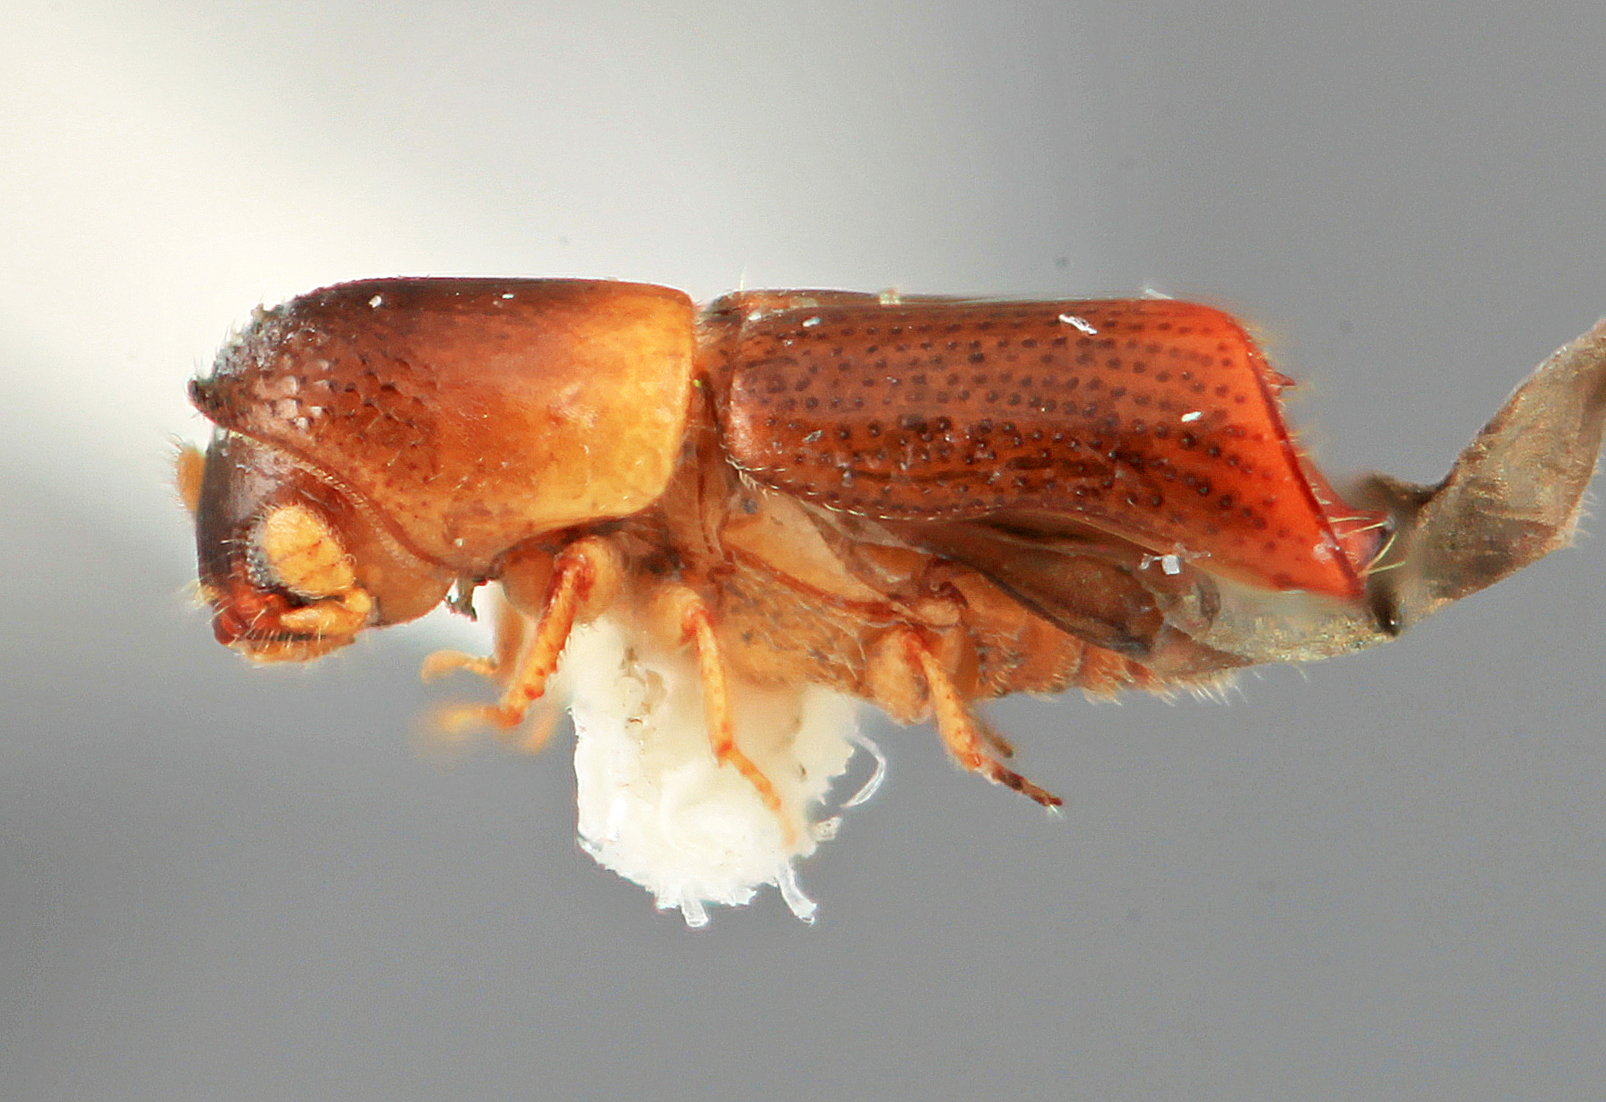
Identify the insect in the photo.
Monarthrum infradentatum
